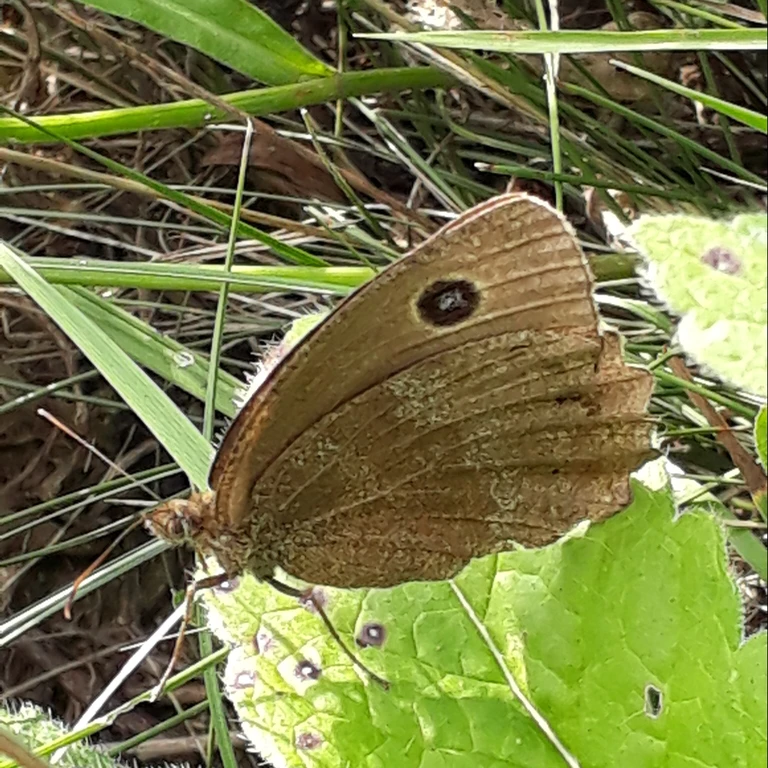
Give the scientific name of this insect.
Minois dryas
